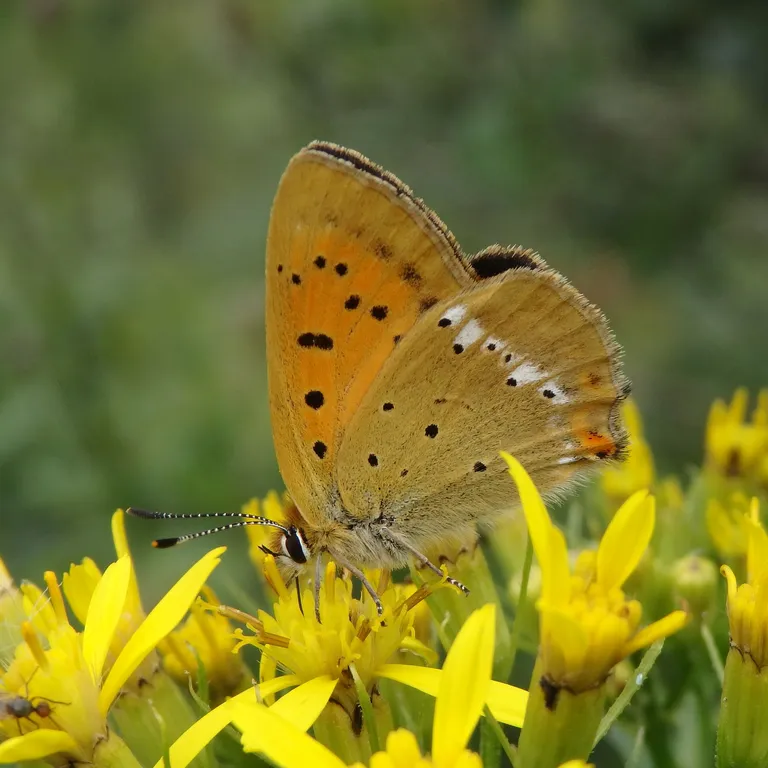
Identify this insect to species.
Lycaena virgaureae
